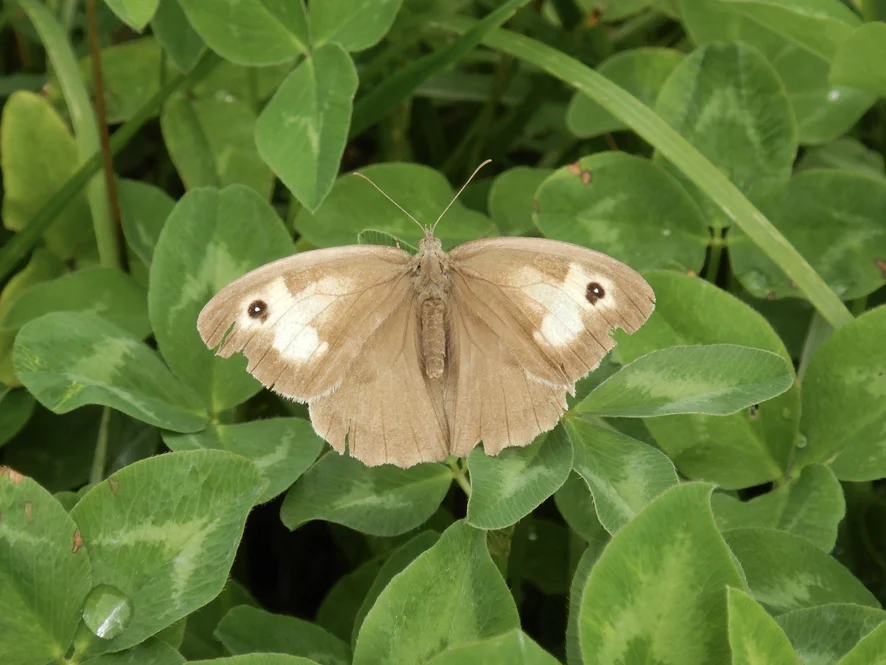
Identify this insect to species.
Maniola jurtina
